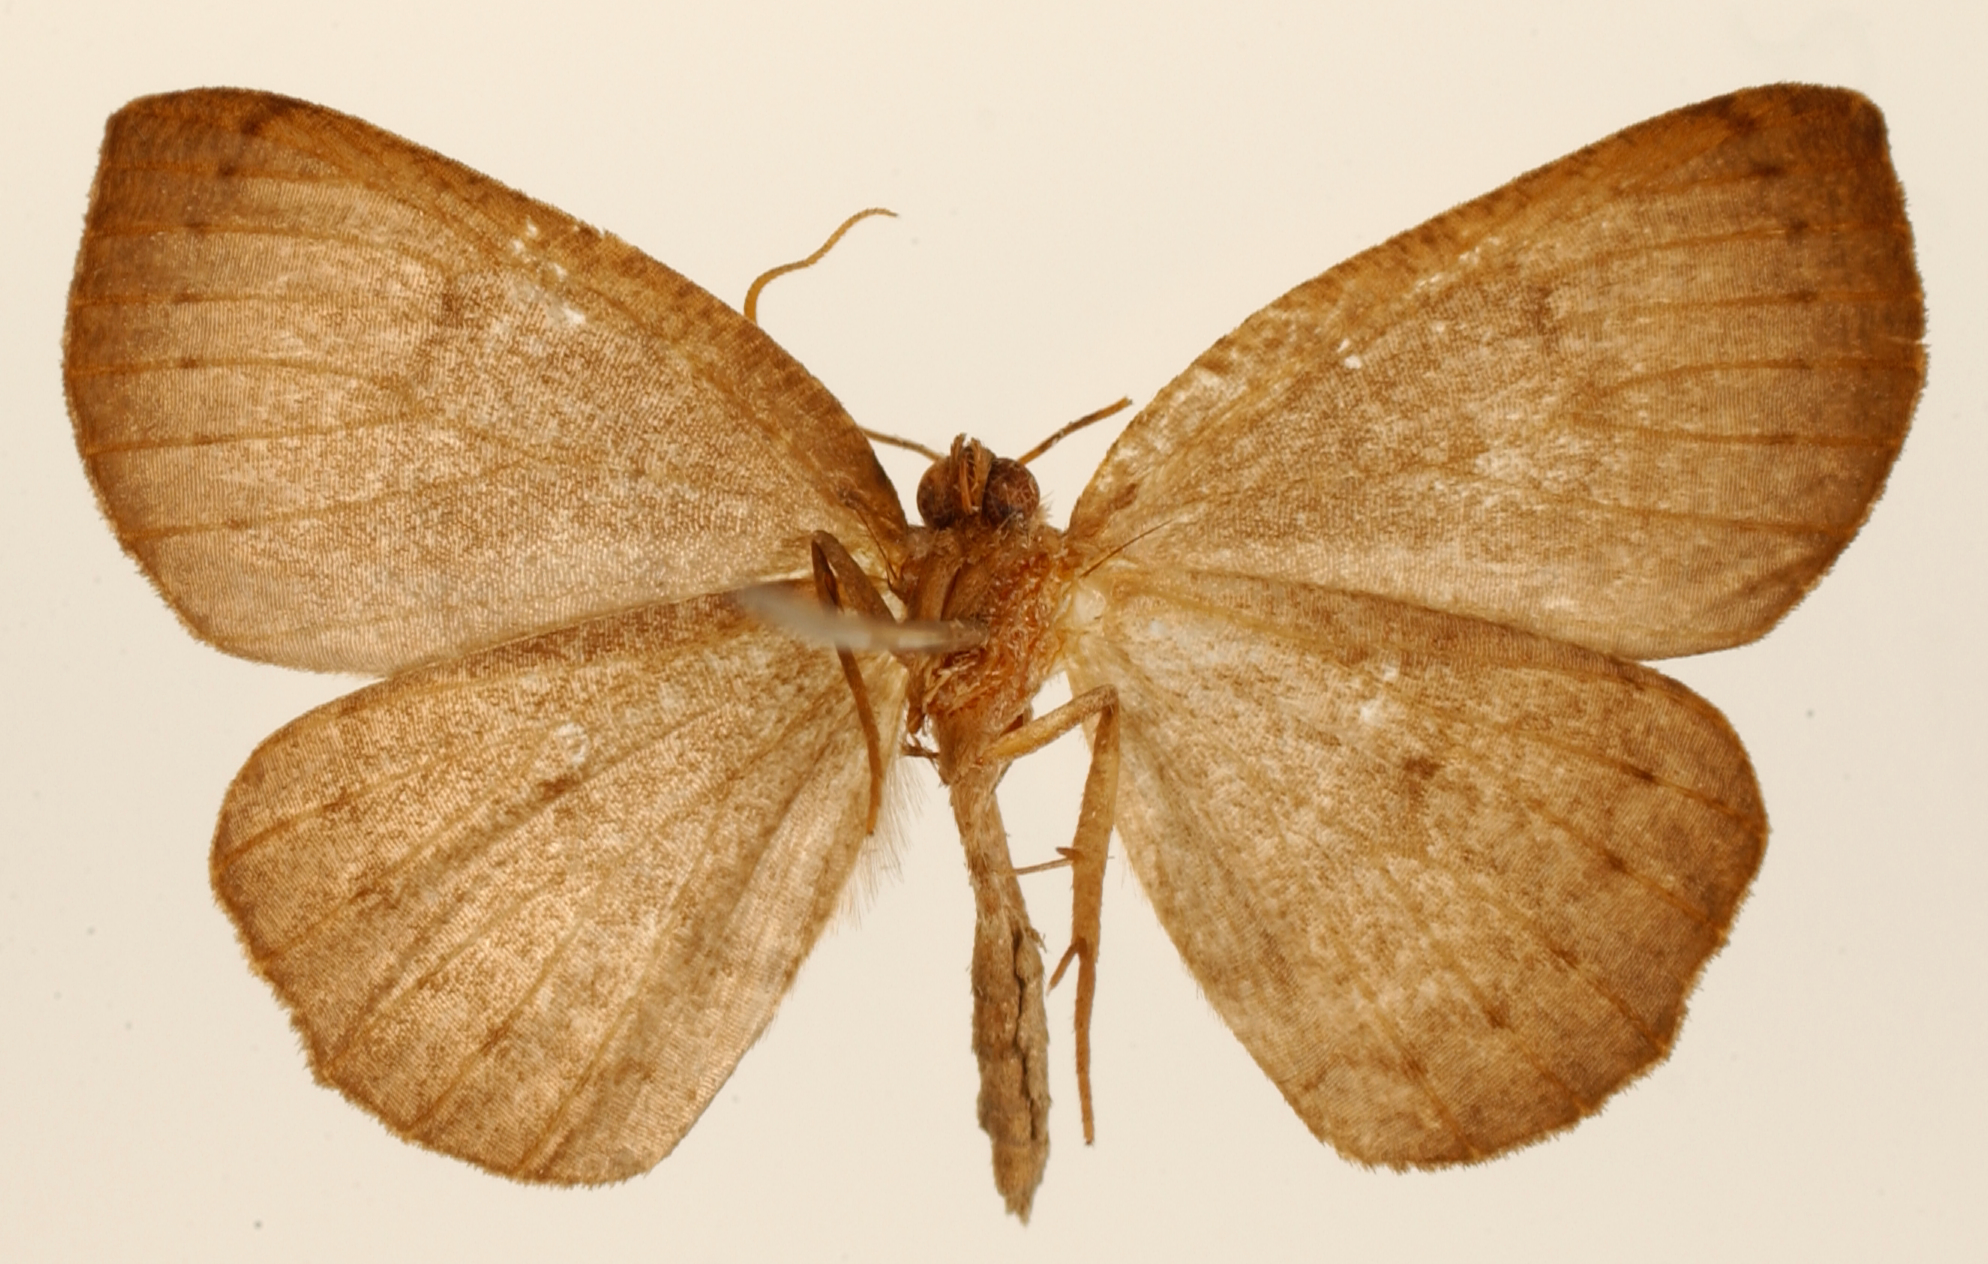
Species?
Homochlodes sartina
